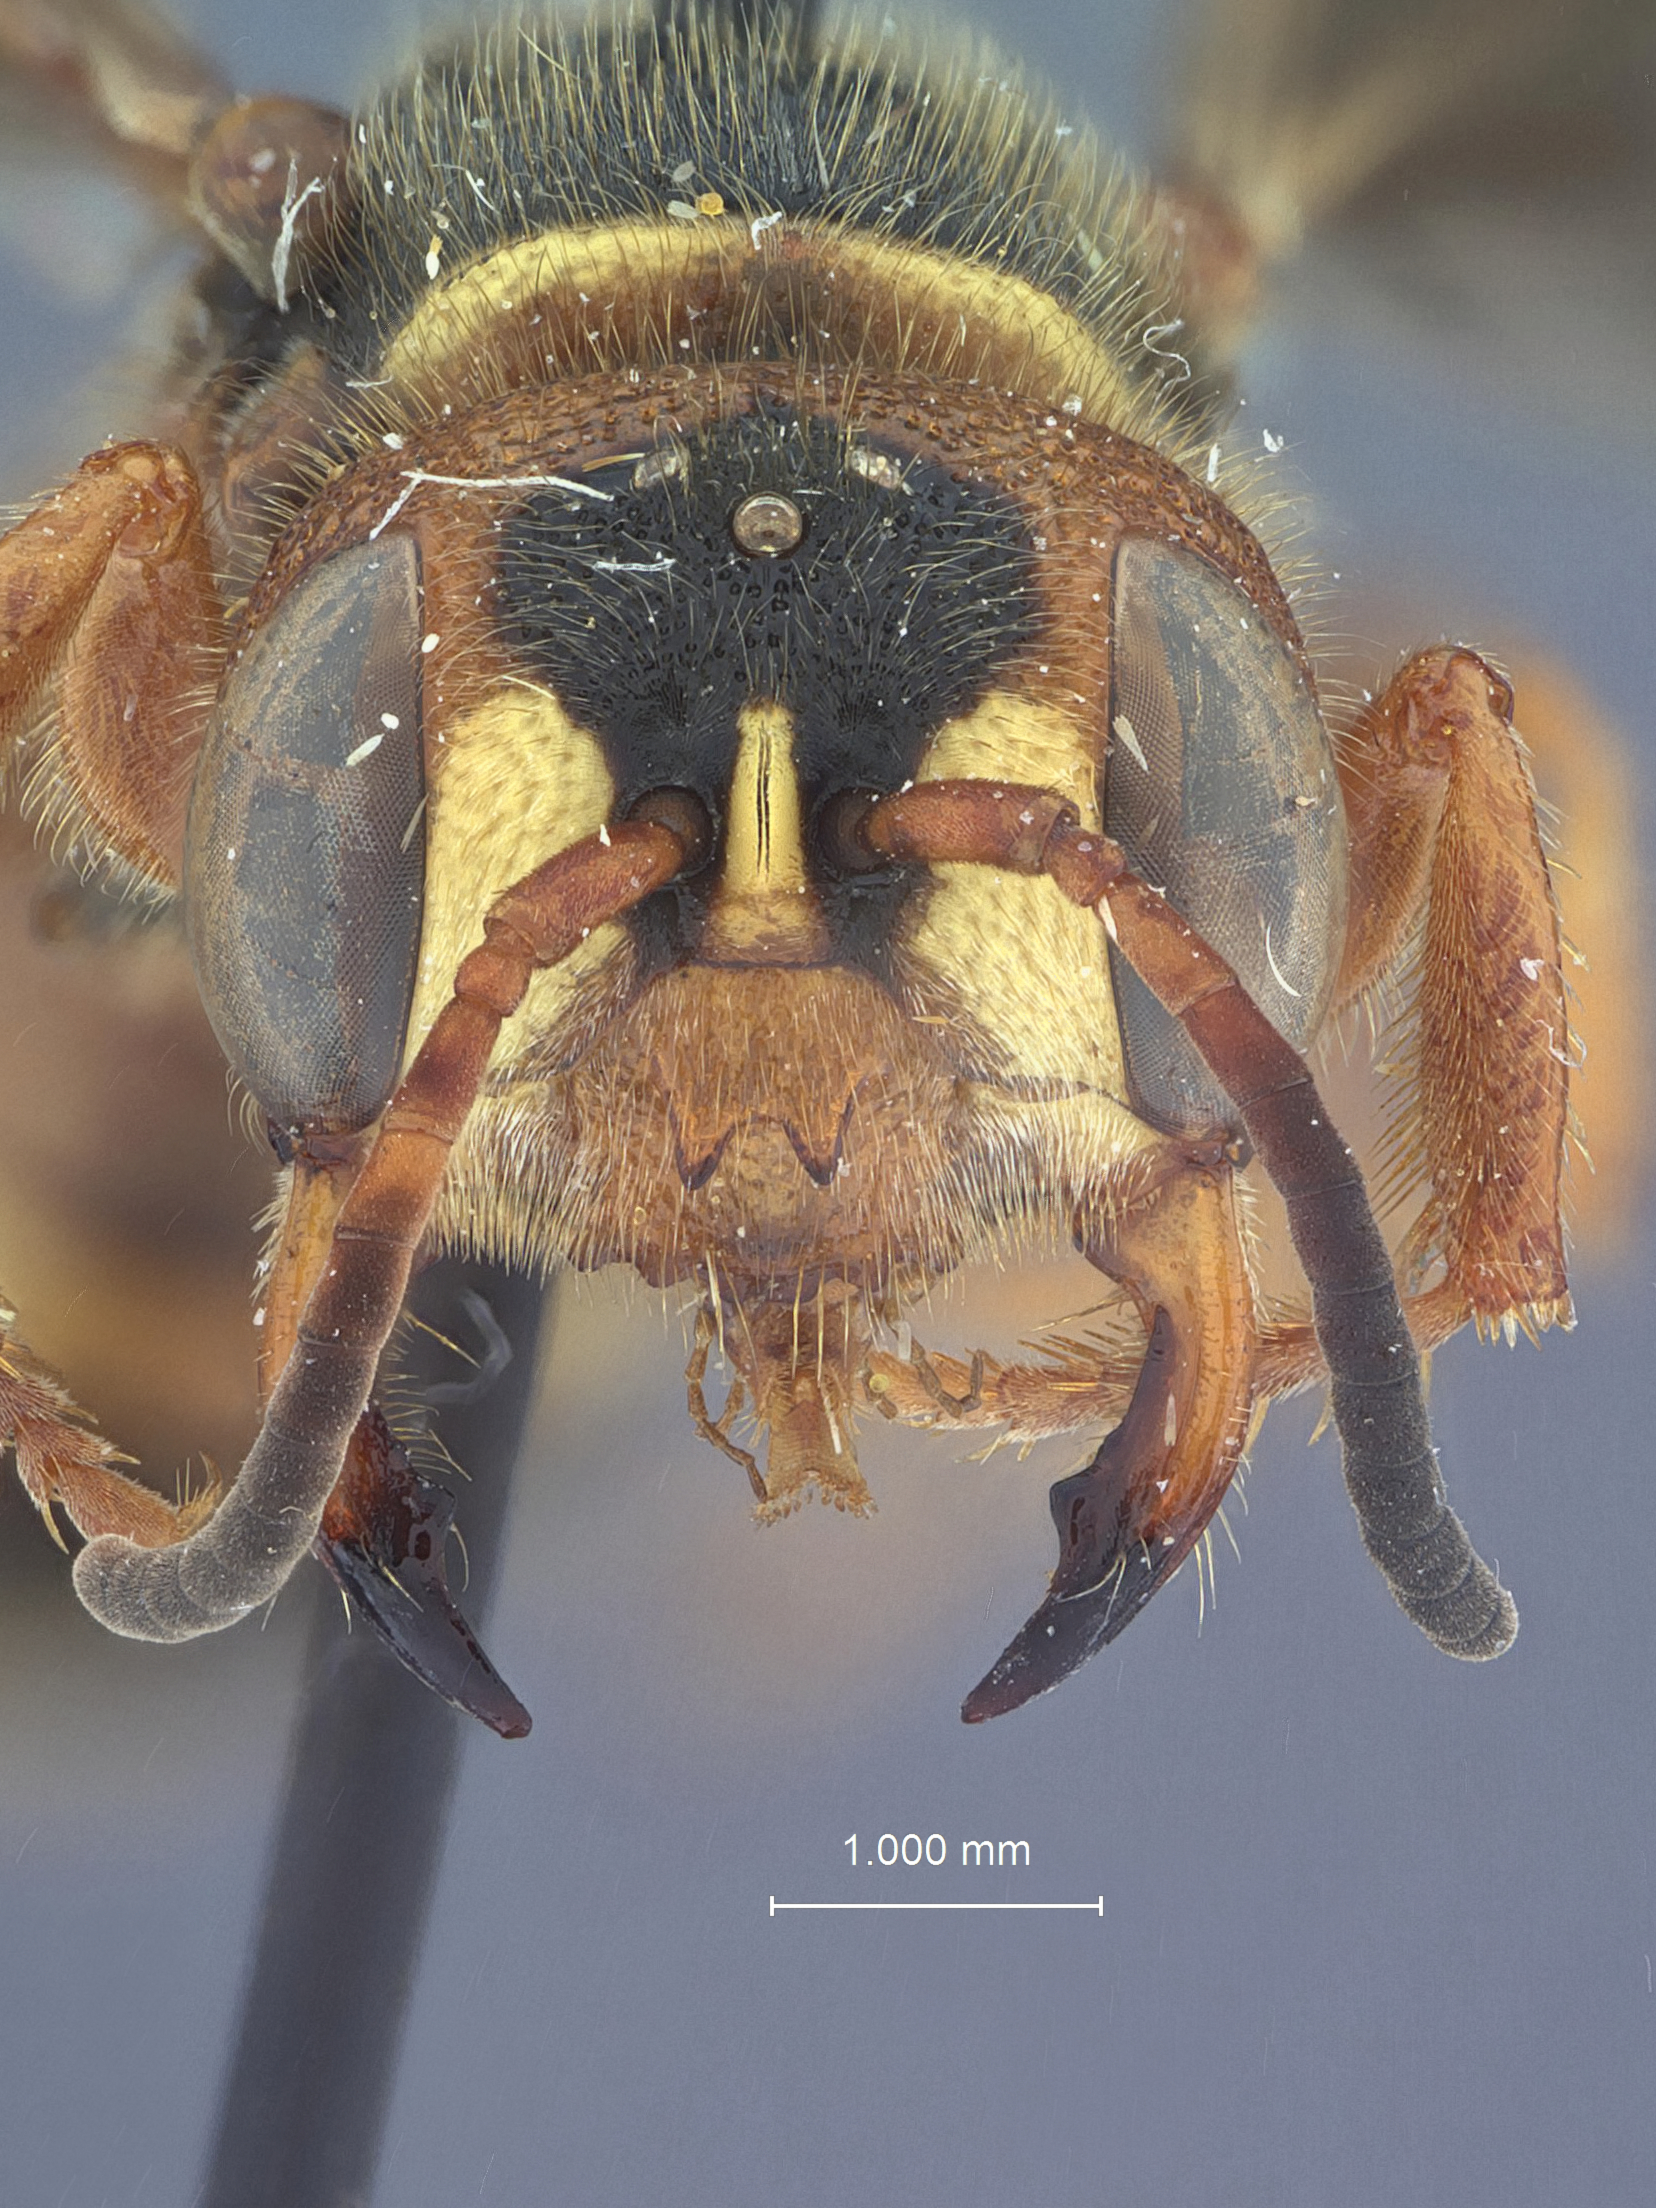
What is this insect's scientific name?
Cerceris bolingeri
